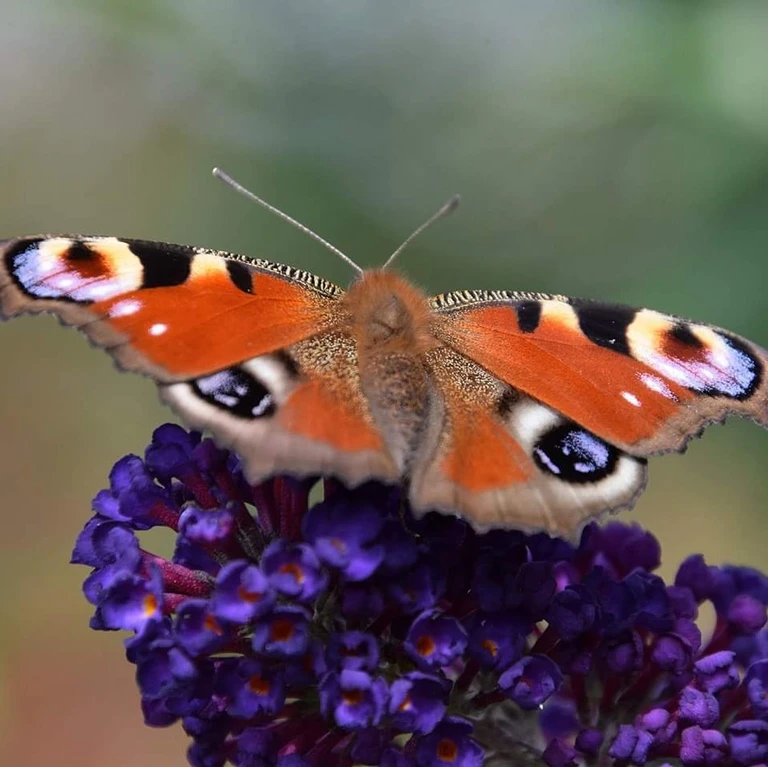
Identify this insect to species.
Aglais io
